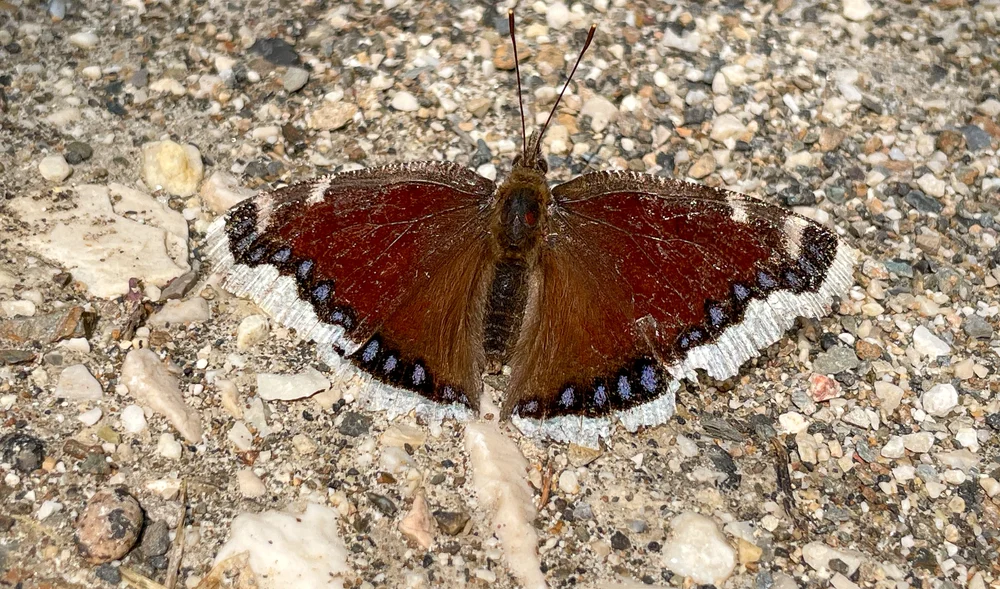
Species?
Nymphalis antiopa
